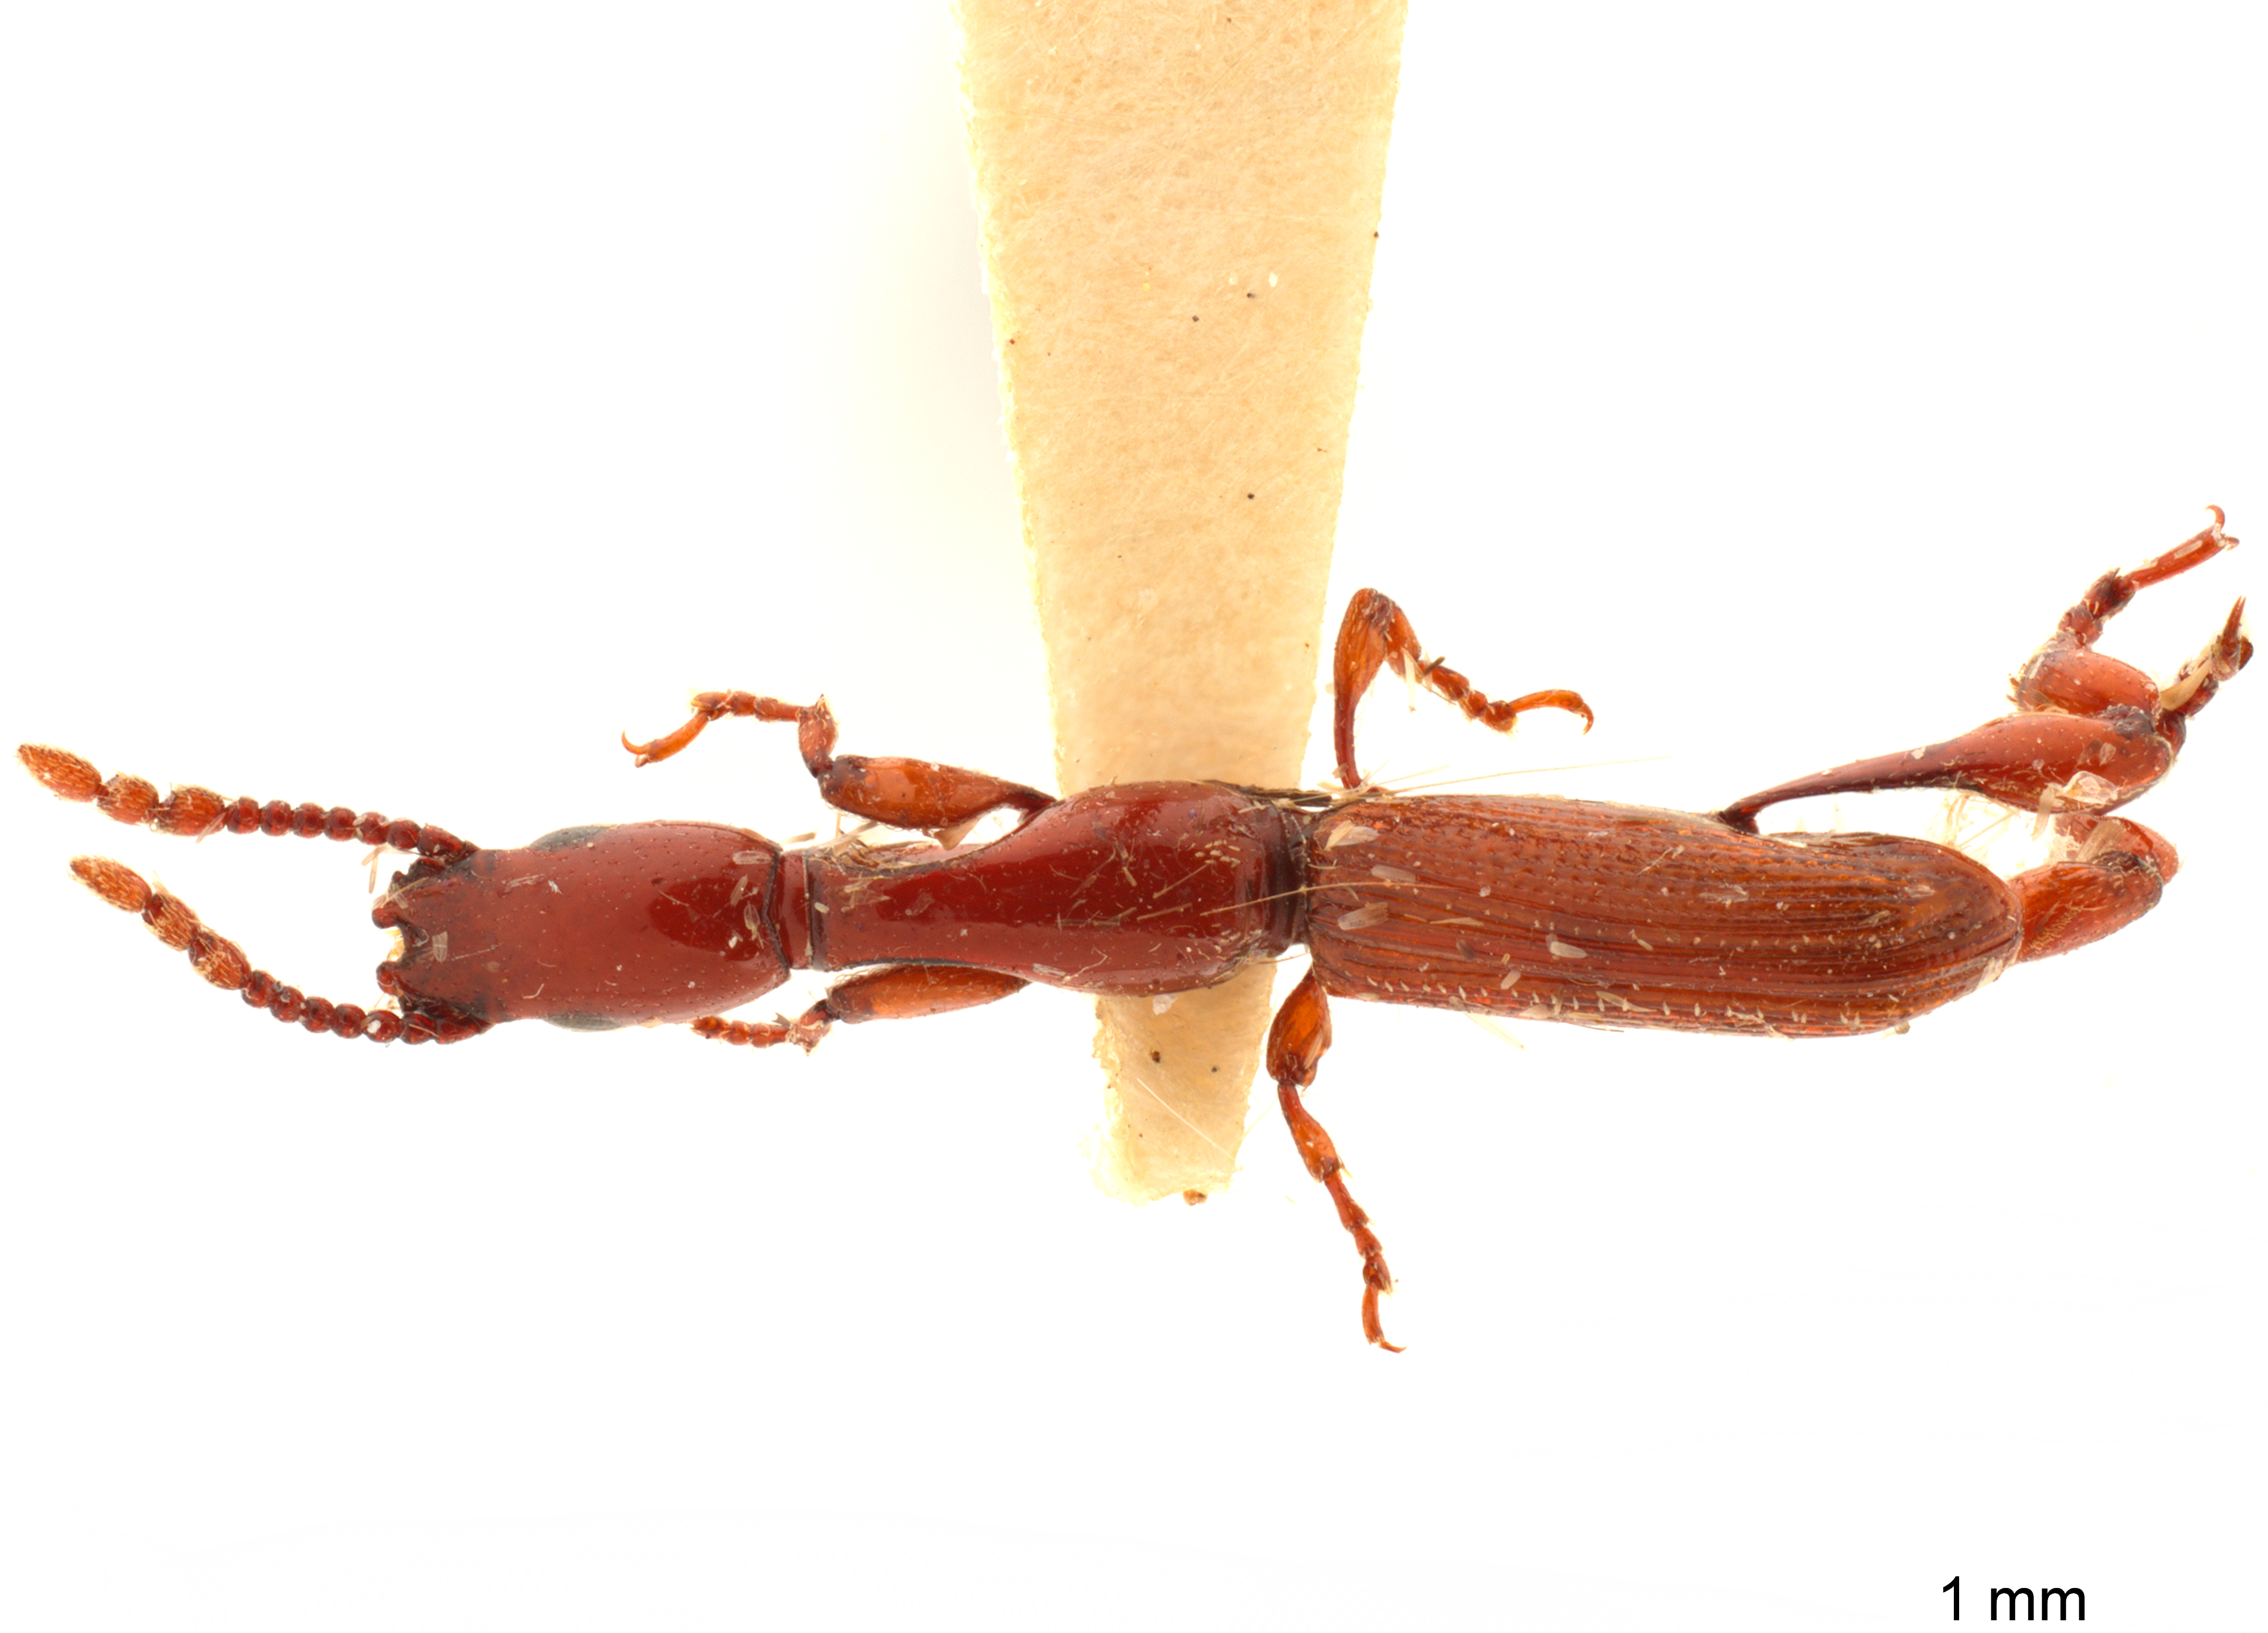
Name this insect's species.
Usambius advena
